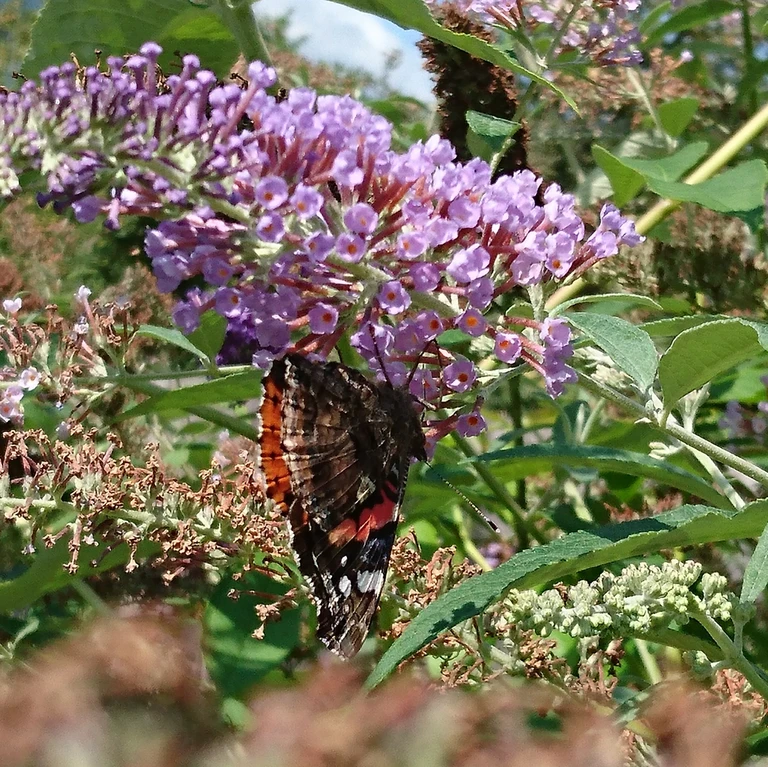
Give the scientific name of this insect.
Vanessa atalanta
